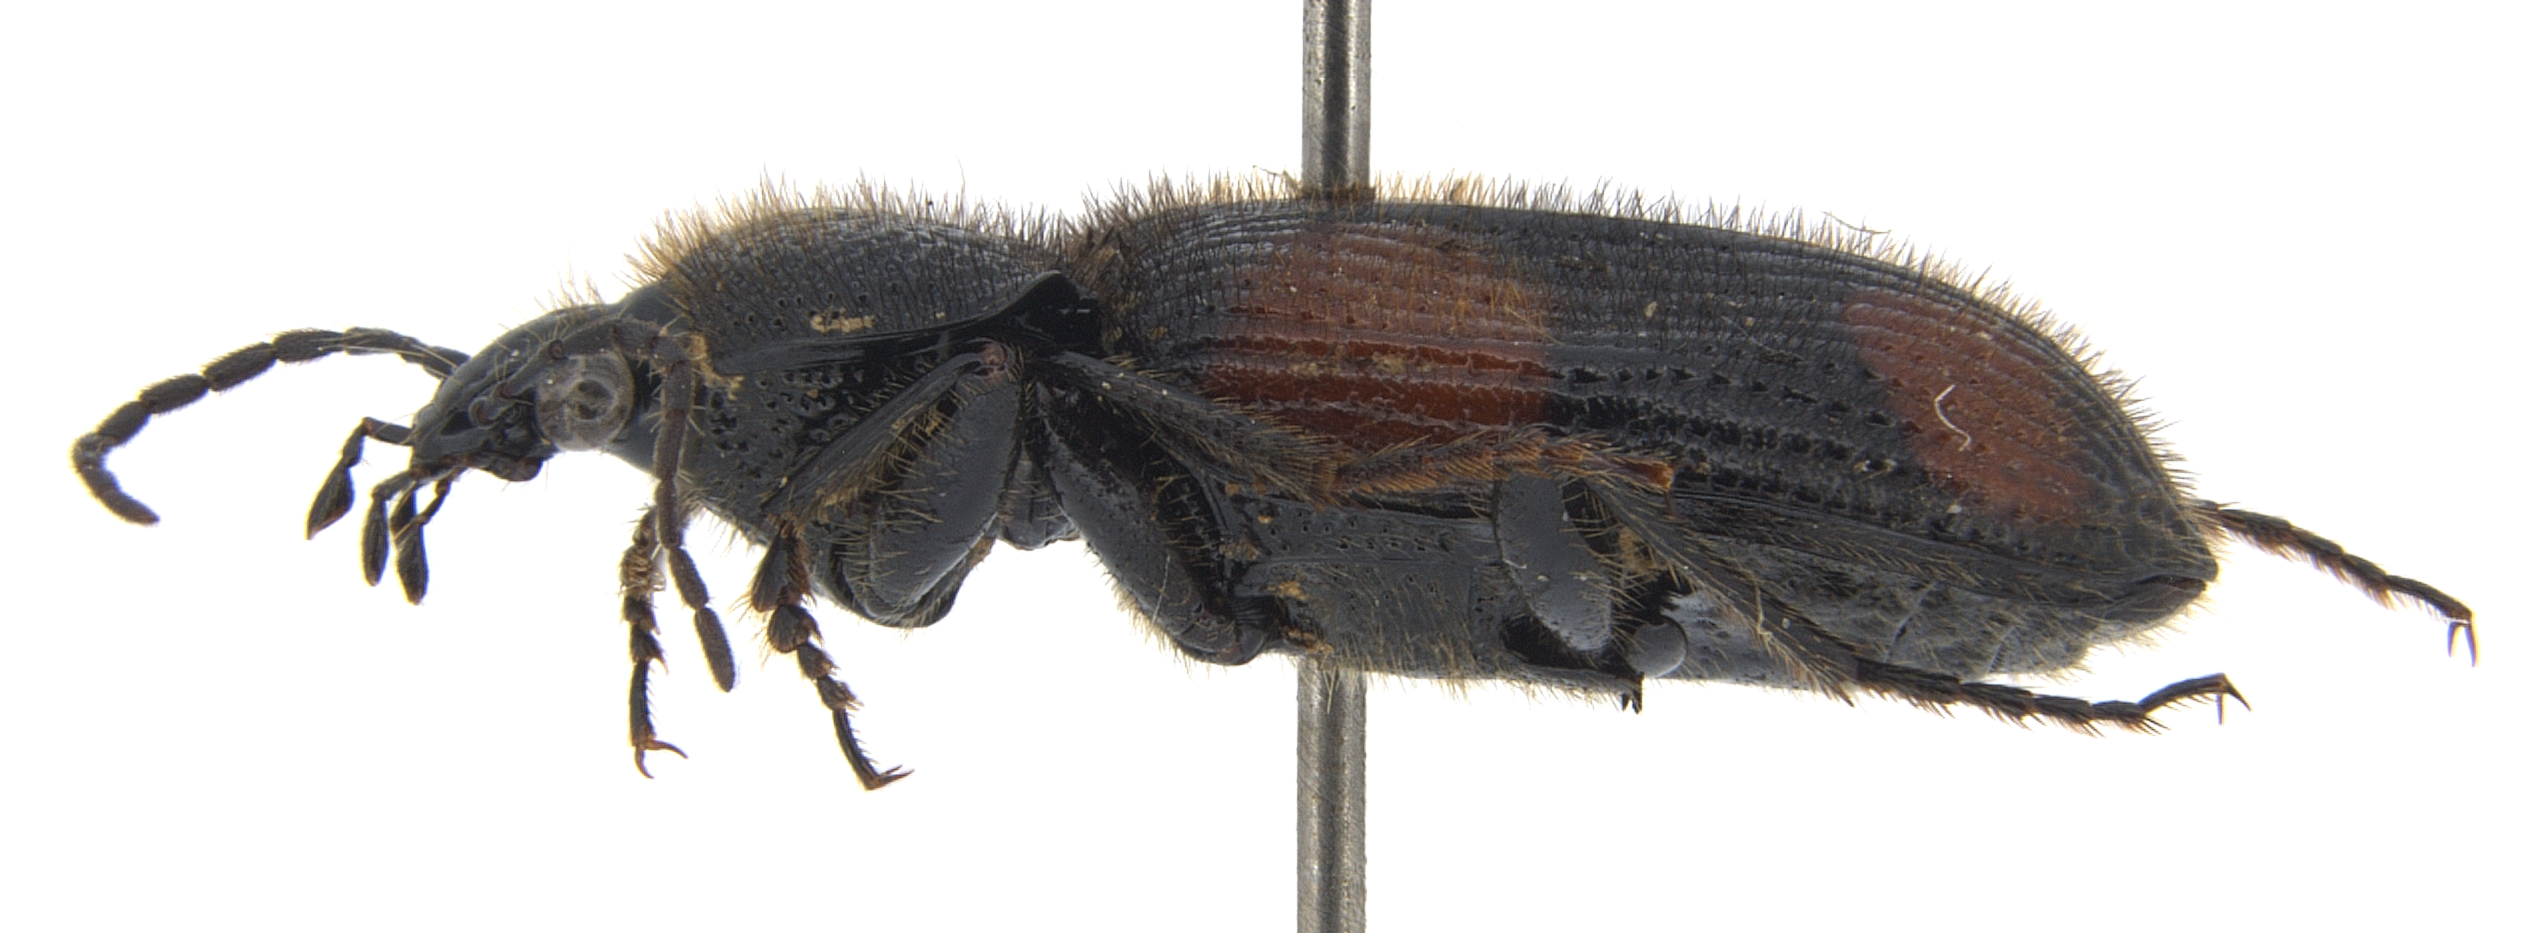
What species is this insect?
Panagaeus cruciger
